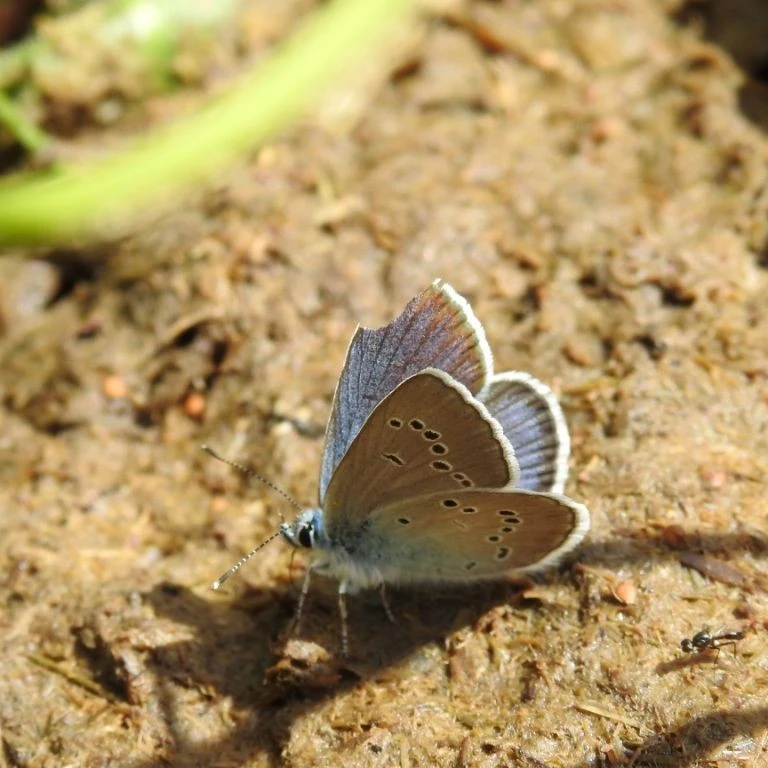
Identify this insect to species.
Cyaniris semiargus
